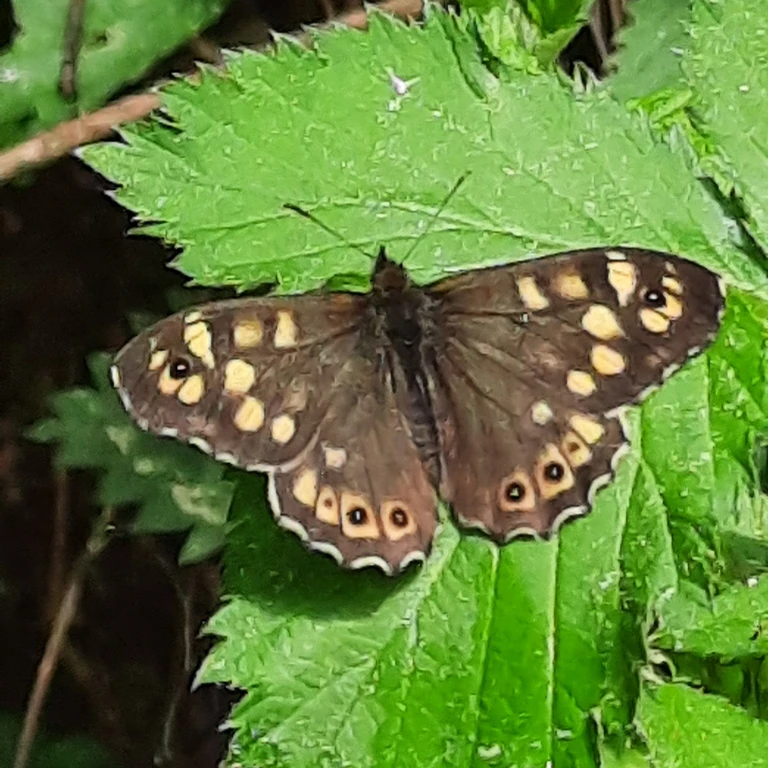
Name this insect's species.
Pararge aegeria
